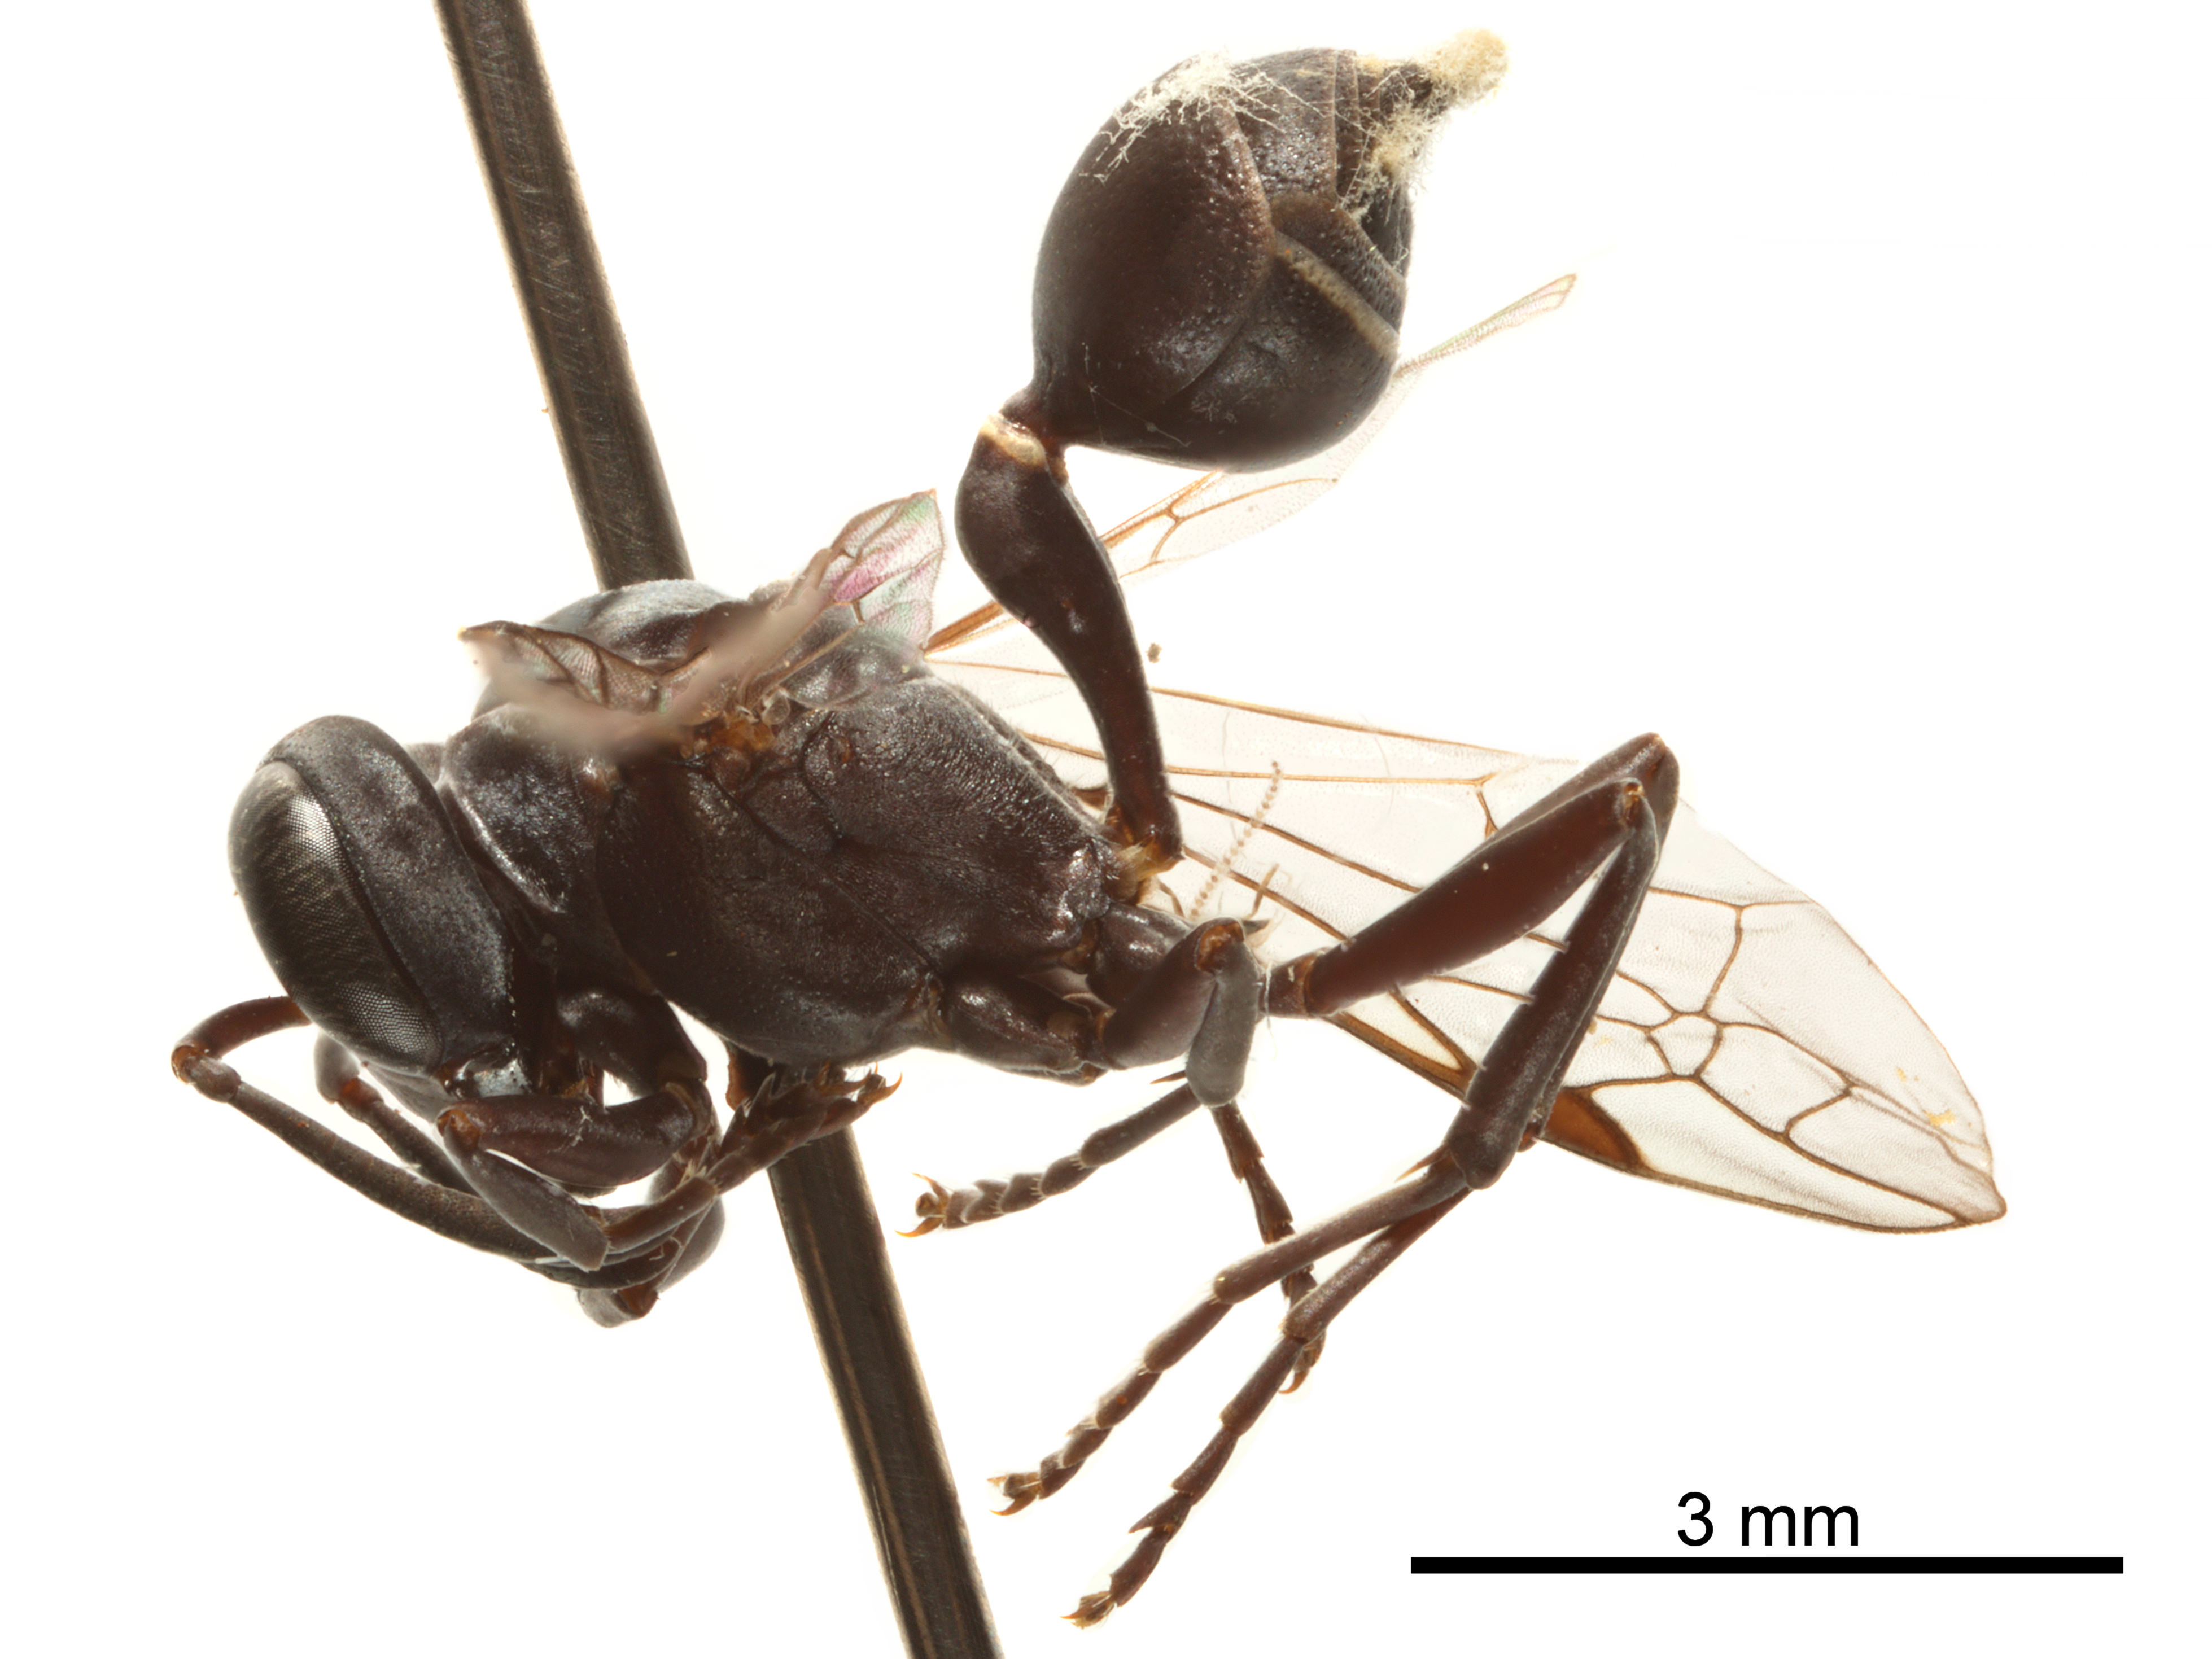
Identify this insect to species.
Metapolybia aztecoides
